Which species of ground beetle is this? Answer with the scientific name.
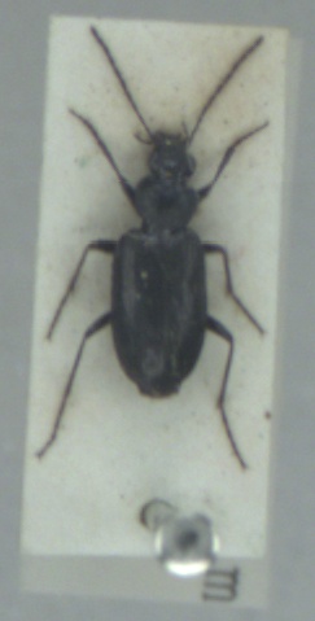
Sericoda quadripunctata
